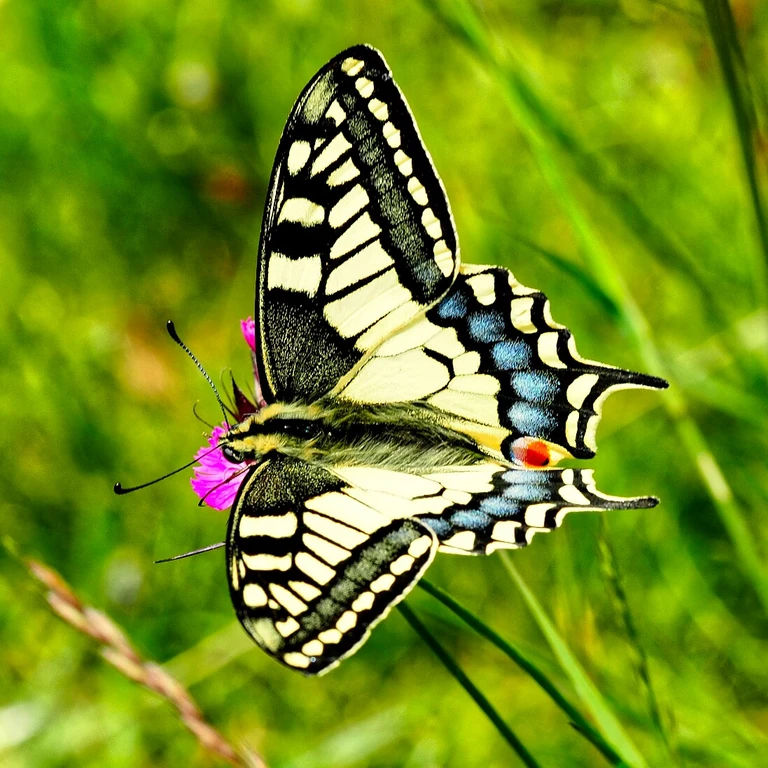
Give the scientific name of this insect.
Papilio machaon
